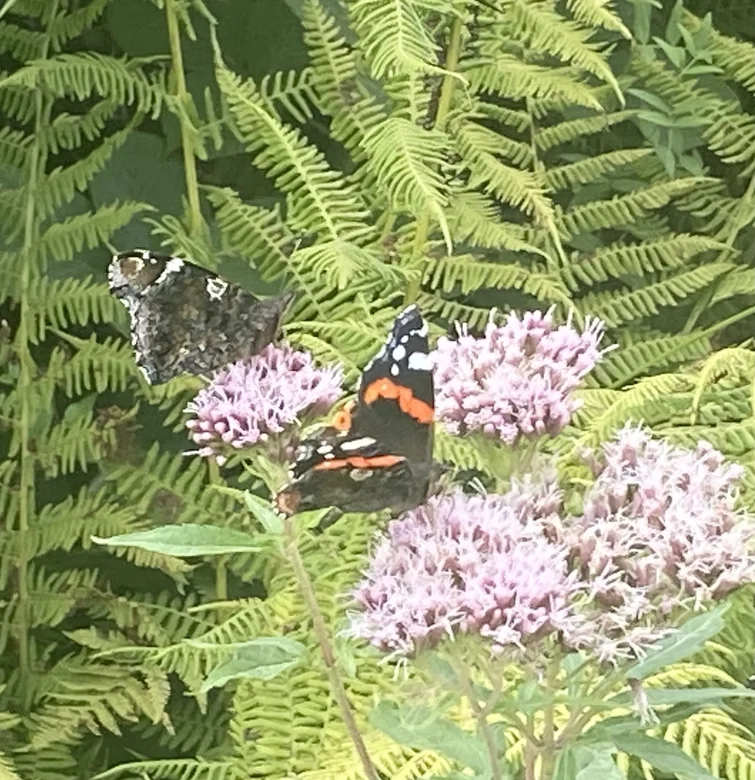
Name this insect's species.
Vanessa atalanta
